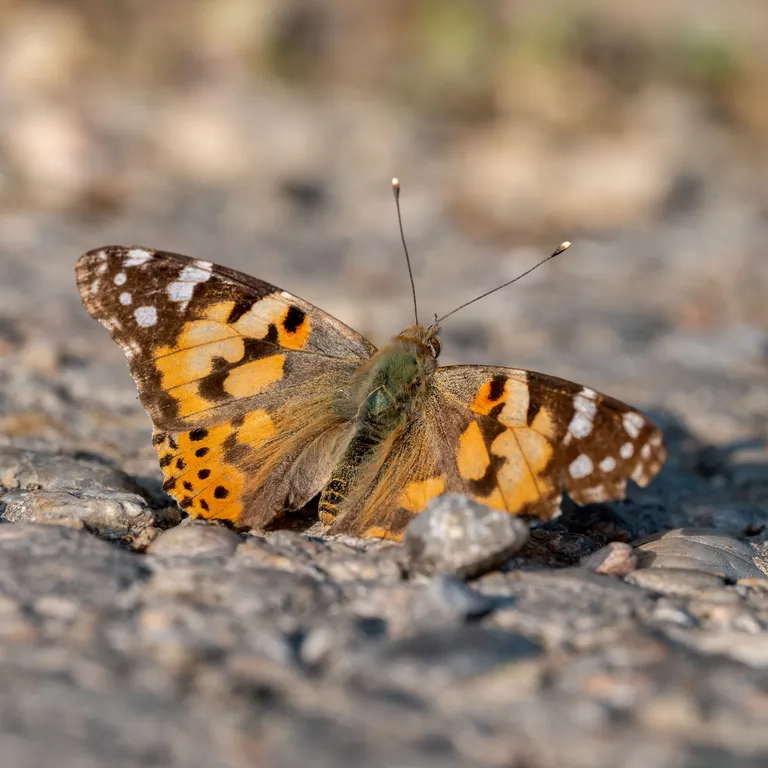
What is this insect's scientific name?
Vanessa cardui
